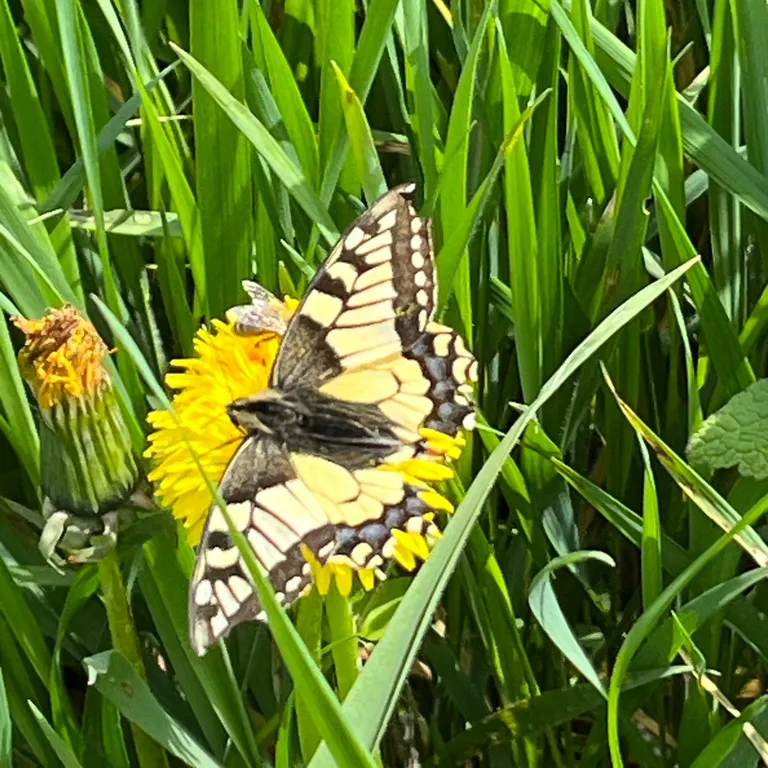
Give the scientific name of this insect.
Papilio machaon
